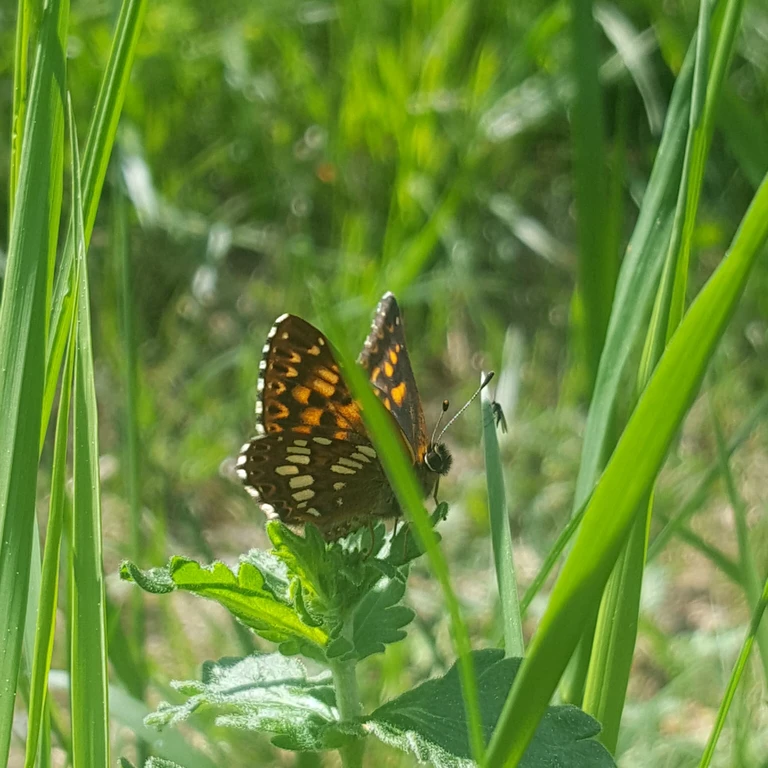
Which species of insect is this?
Hamearis lucina
